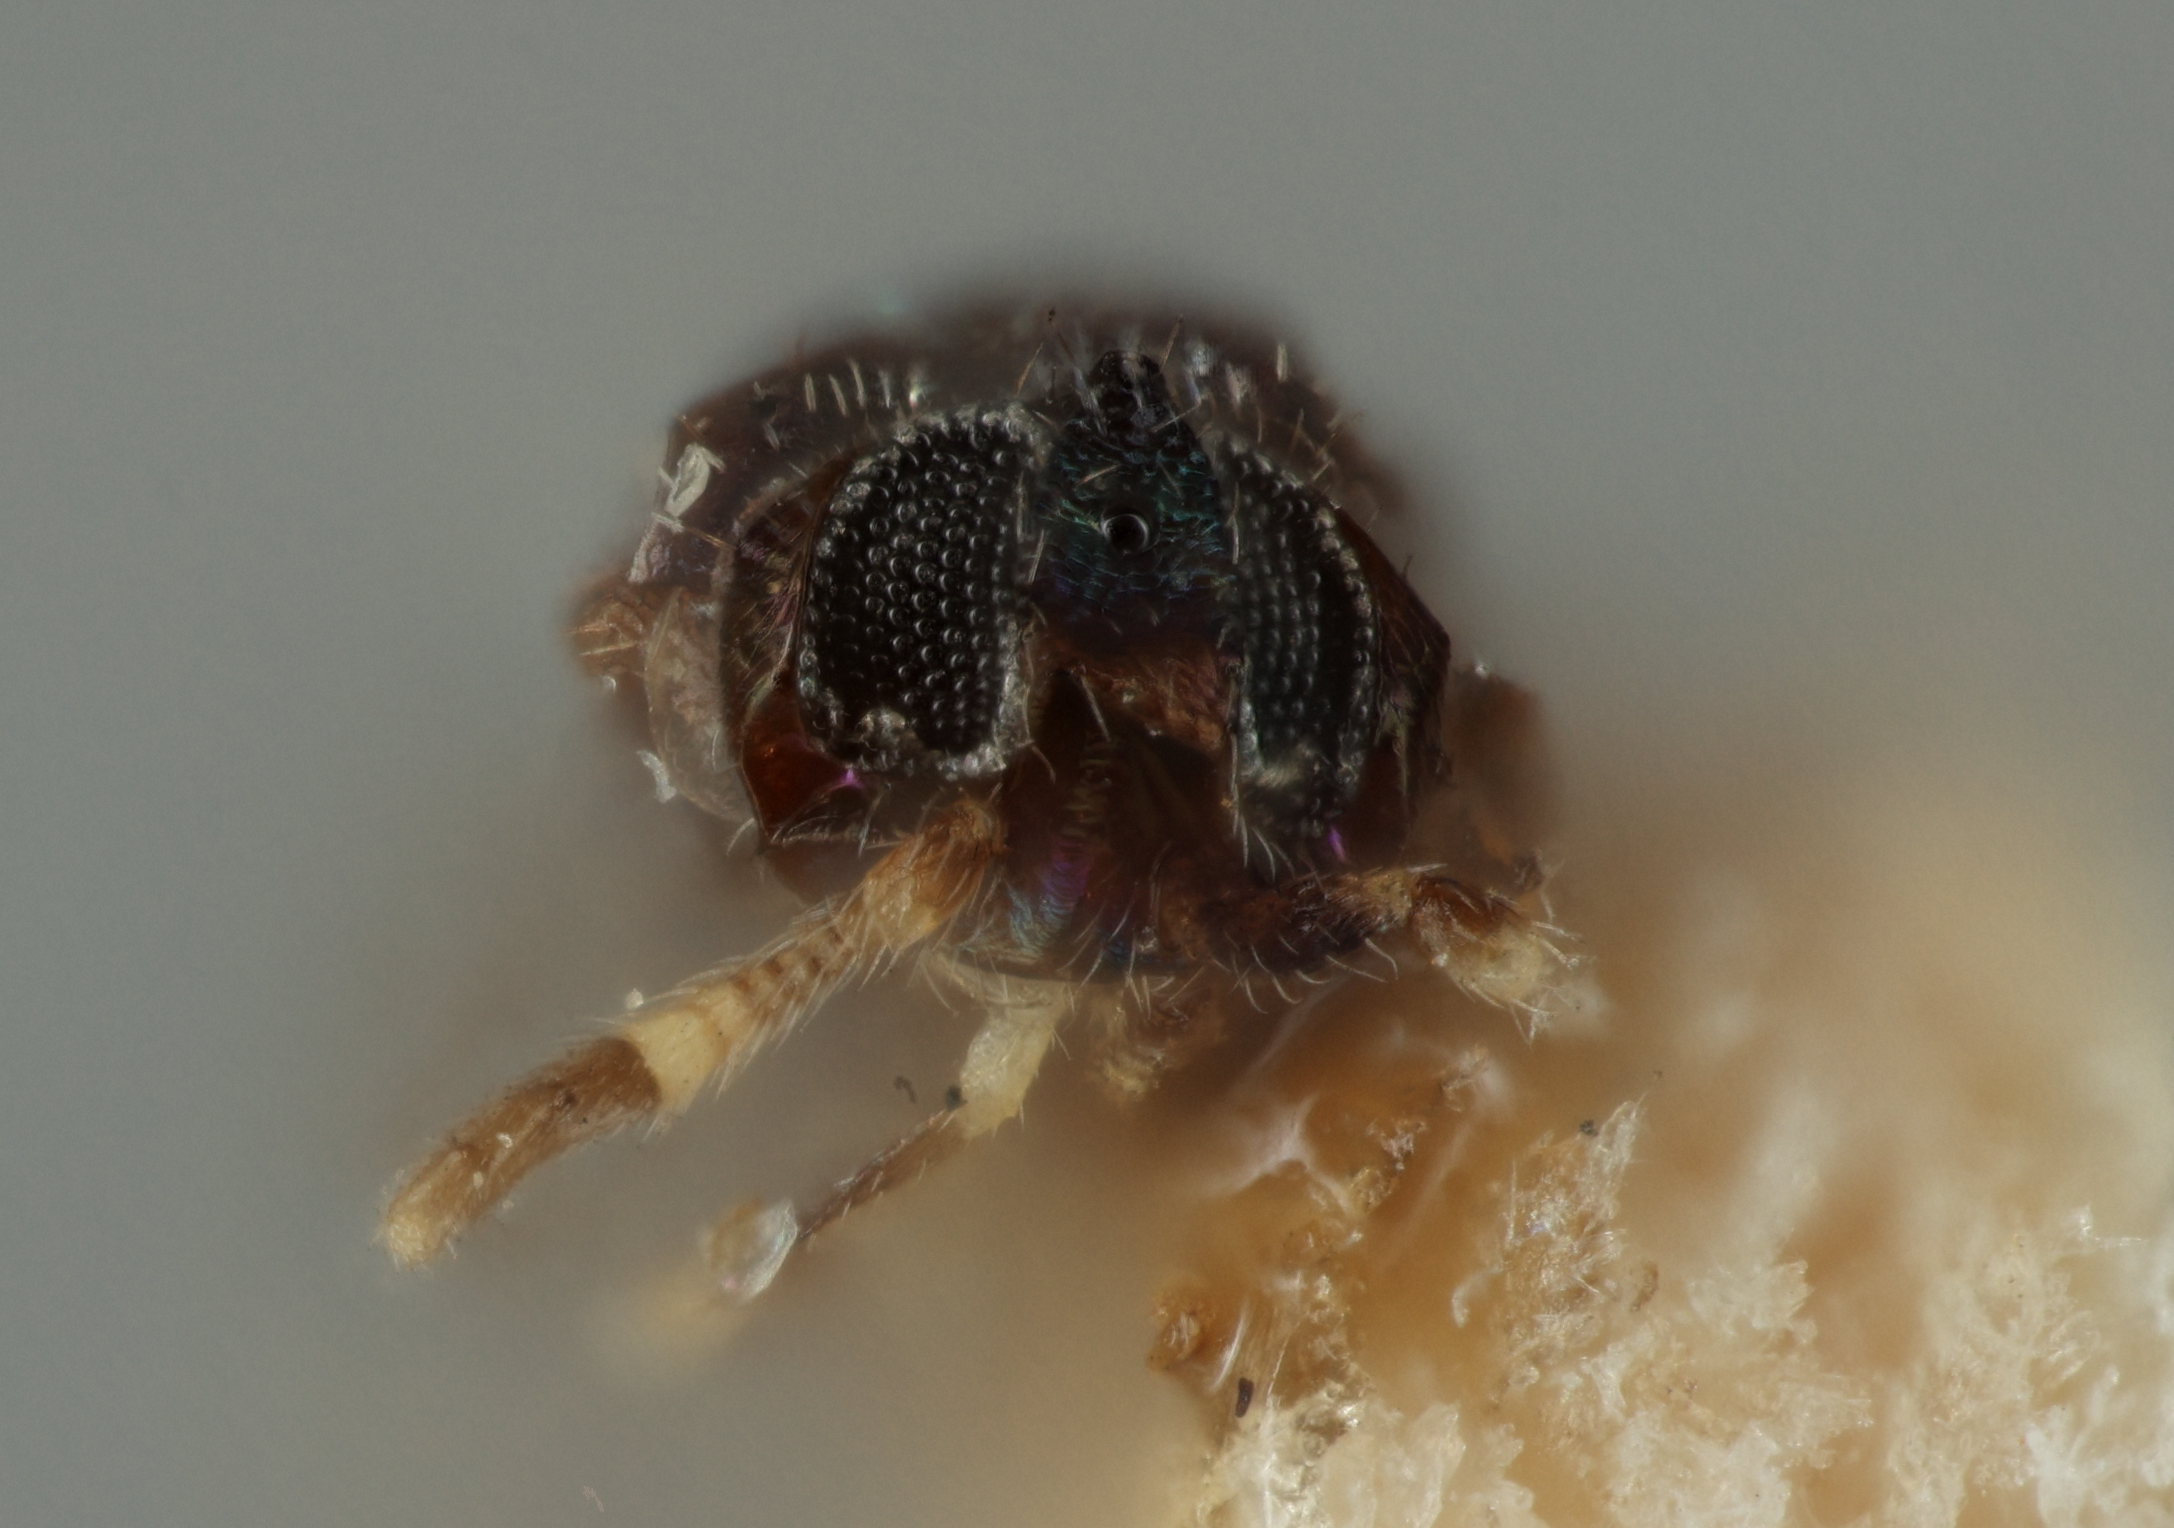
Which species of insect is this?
Chiloneurus diaspidinarum
